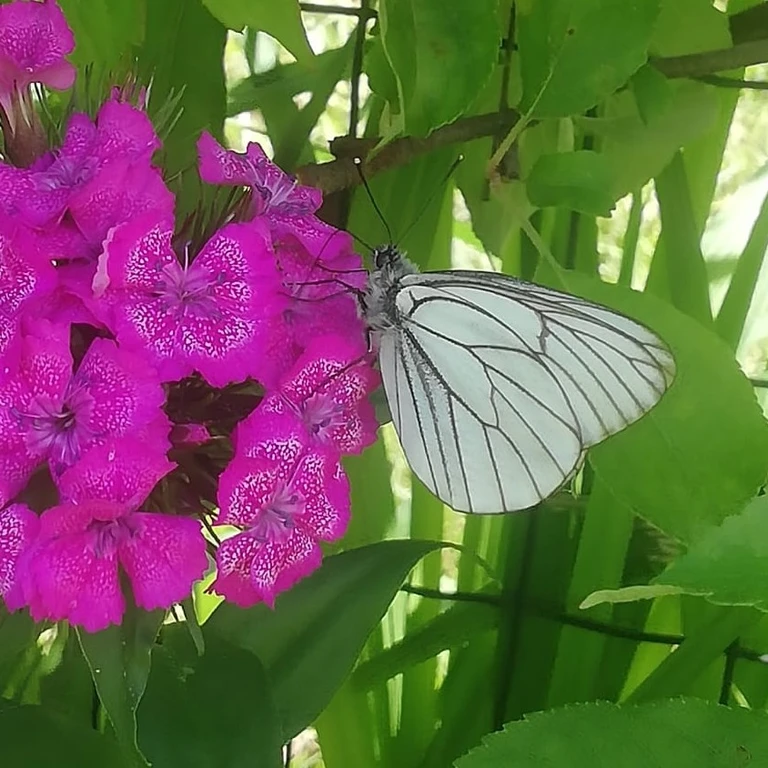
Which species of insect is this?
Aporia crataegi
